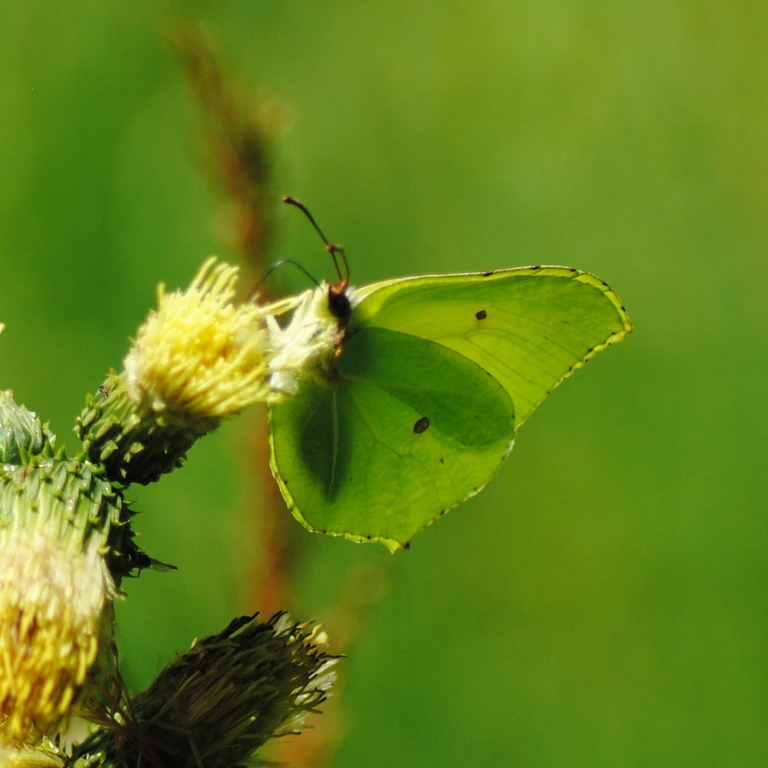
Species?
Gonepteryx rhamni
